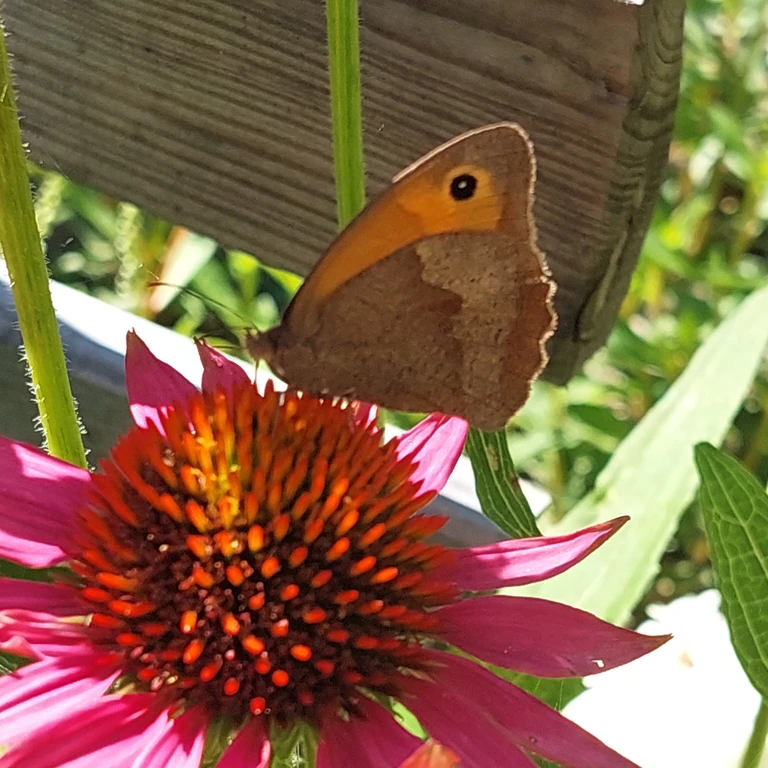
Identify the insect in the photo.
Maniola jurtina
